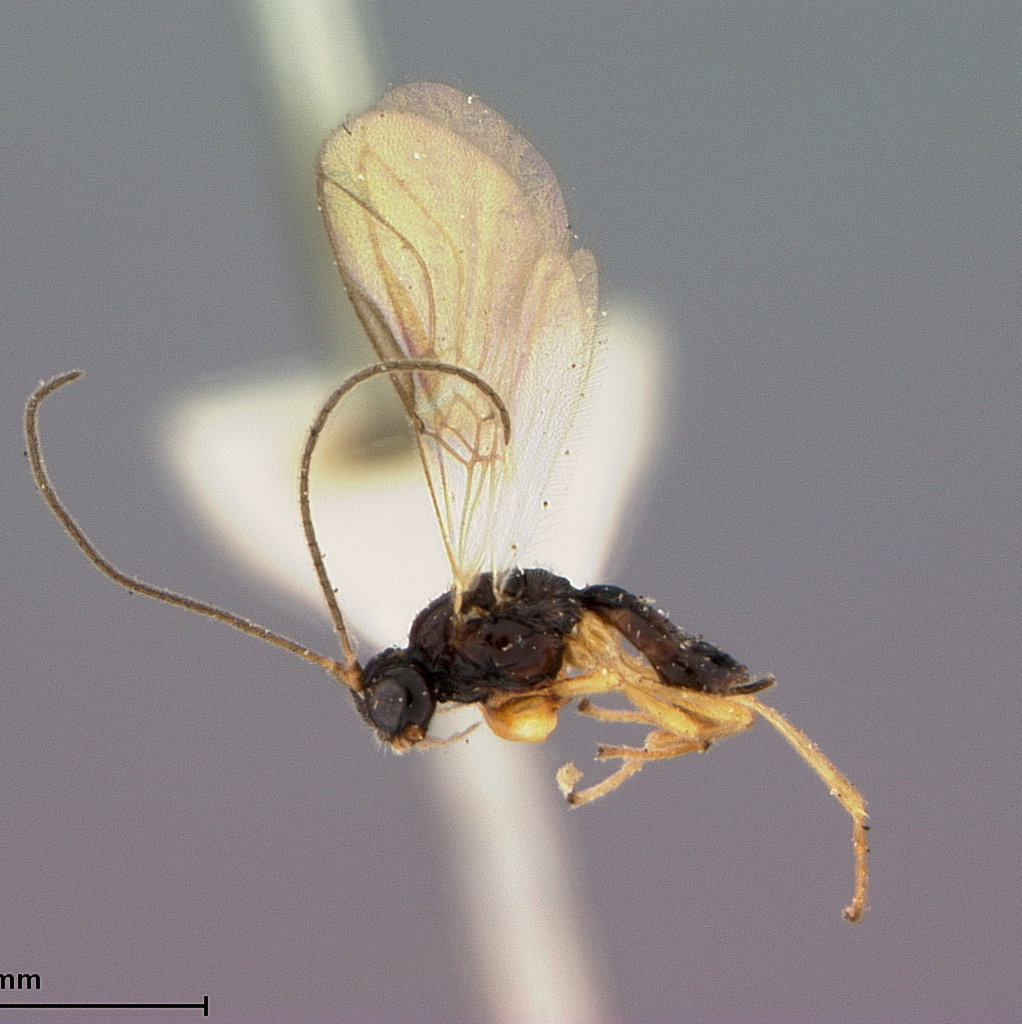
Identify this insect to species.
Dacnusa scaptomyzae
